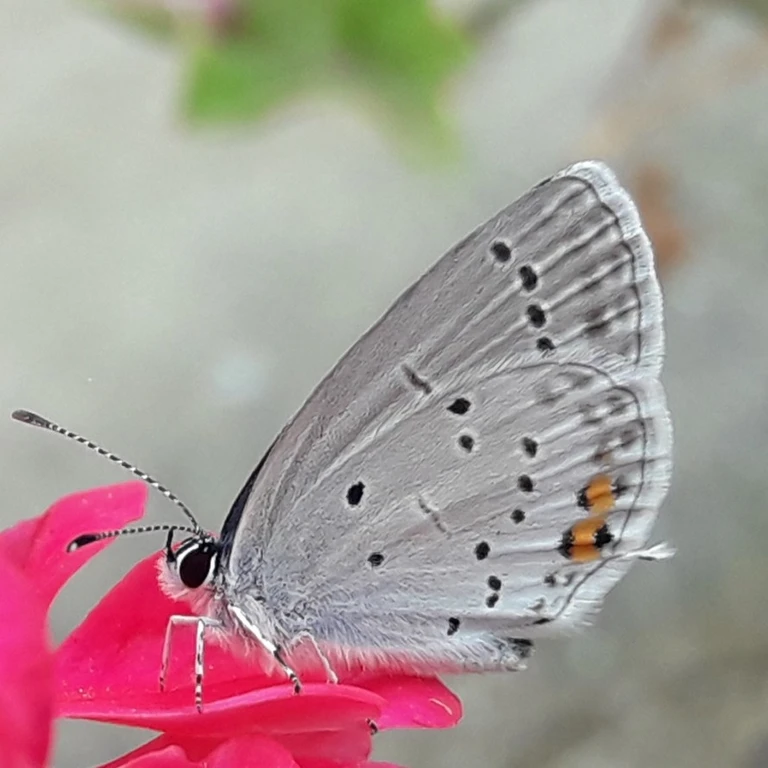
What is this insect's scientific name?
Cupido argiades (also Elkalyce argiades)
